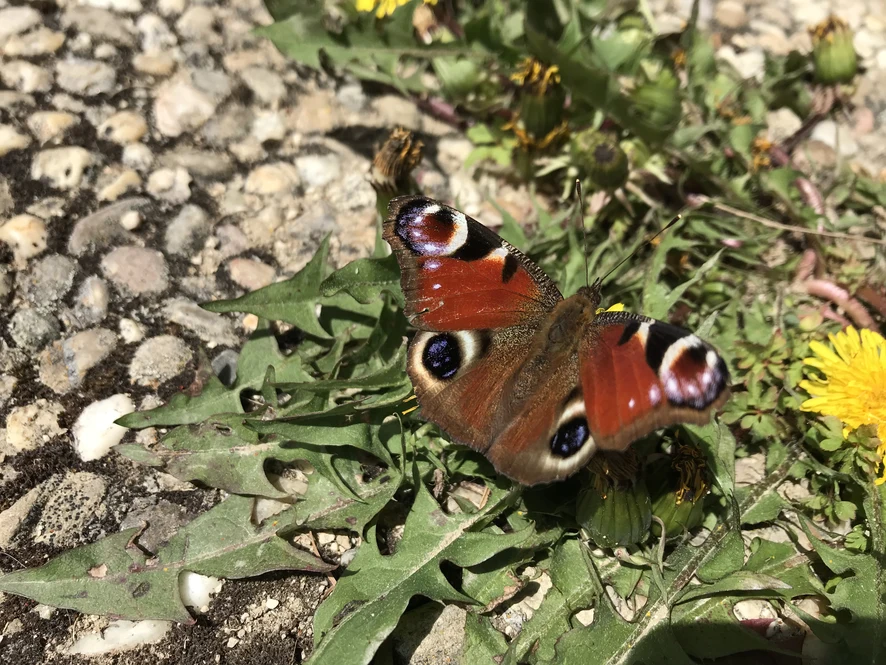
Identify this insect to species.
Aglais io
